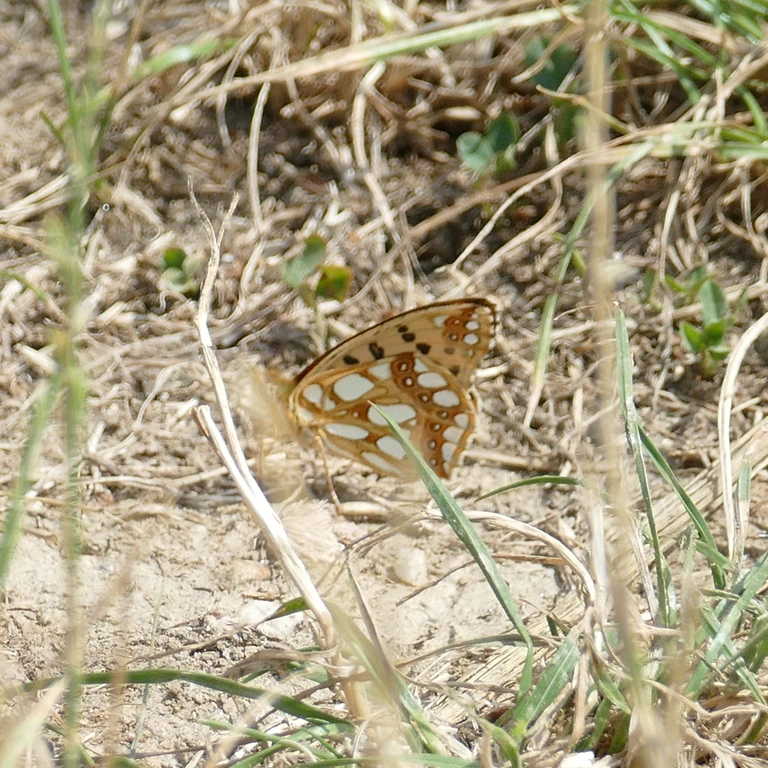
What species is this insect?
Issoria lathonia
